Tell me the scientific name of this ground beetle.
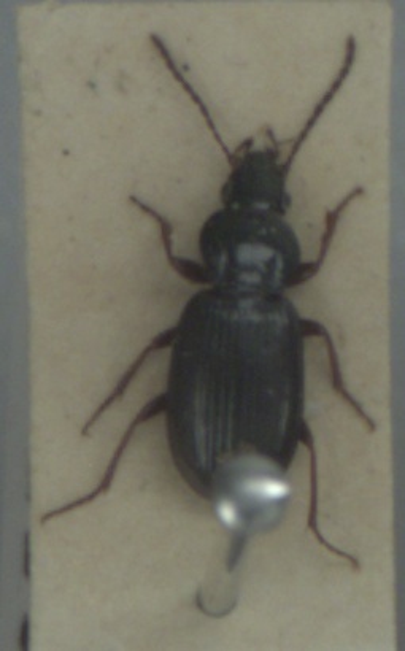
Pterostichus strenuus
